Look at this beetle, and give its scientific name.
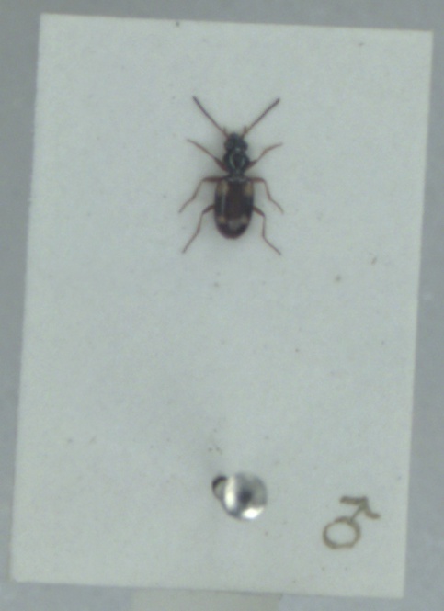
Bembidion quadrimaculatum
